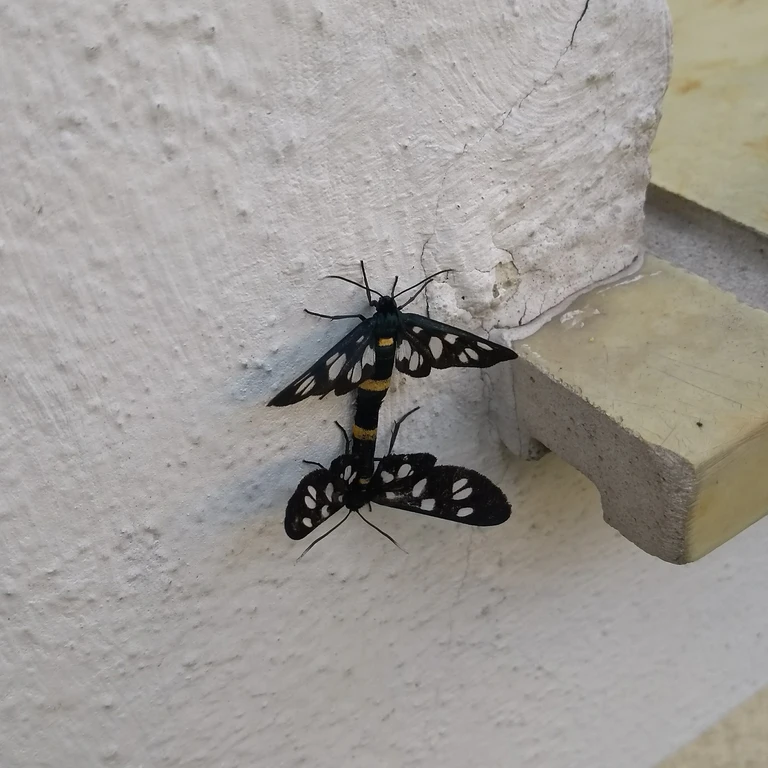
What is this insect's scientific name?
Amata phegea
